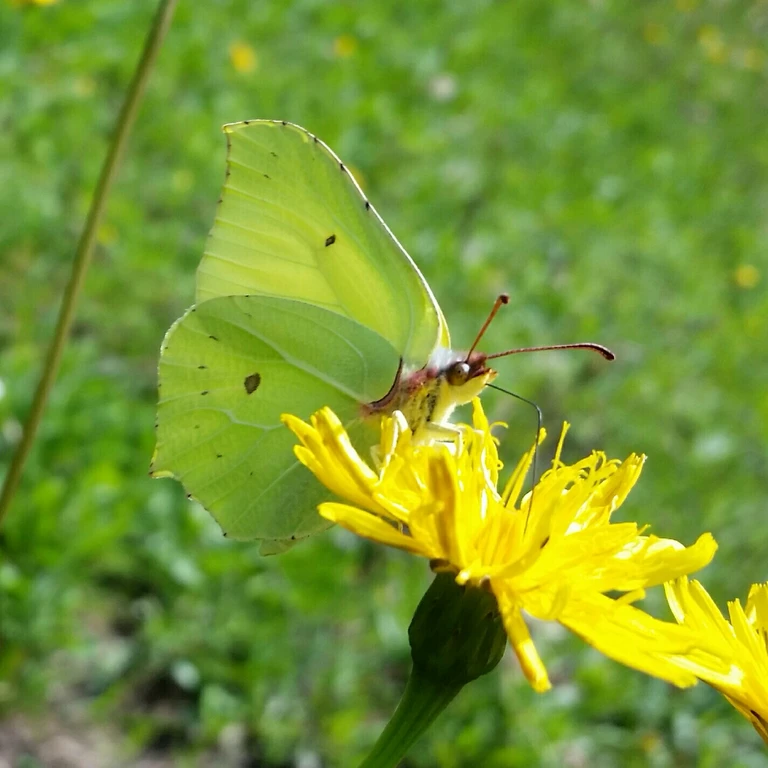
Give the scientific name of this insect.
Gonepteryx rhamni
